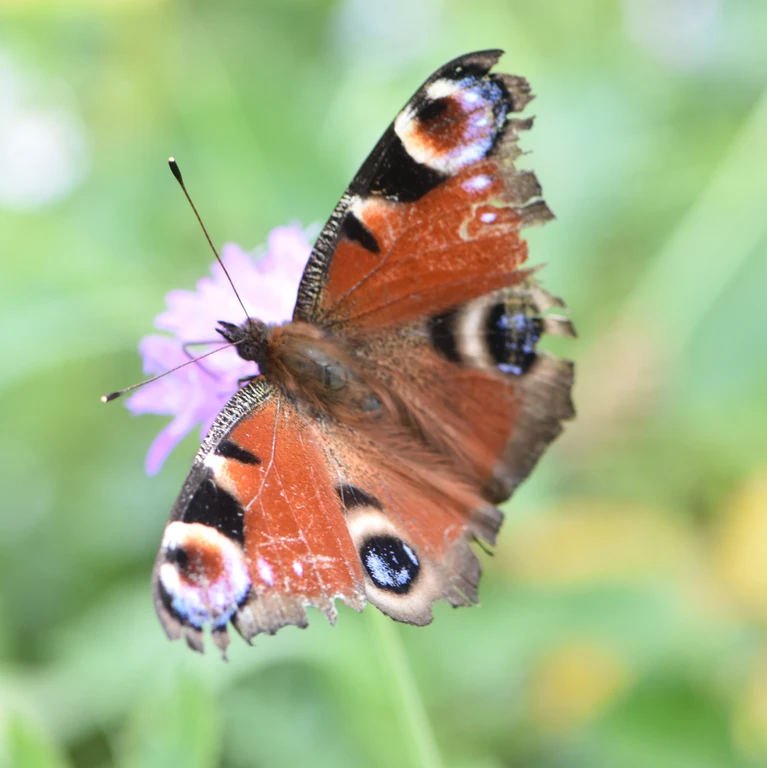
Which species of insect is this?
Aglais io
